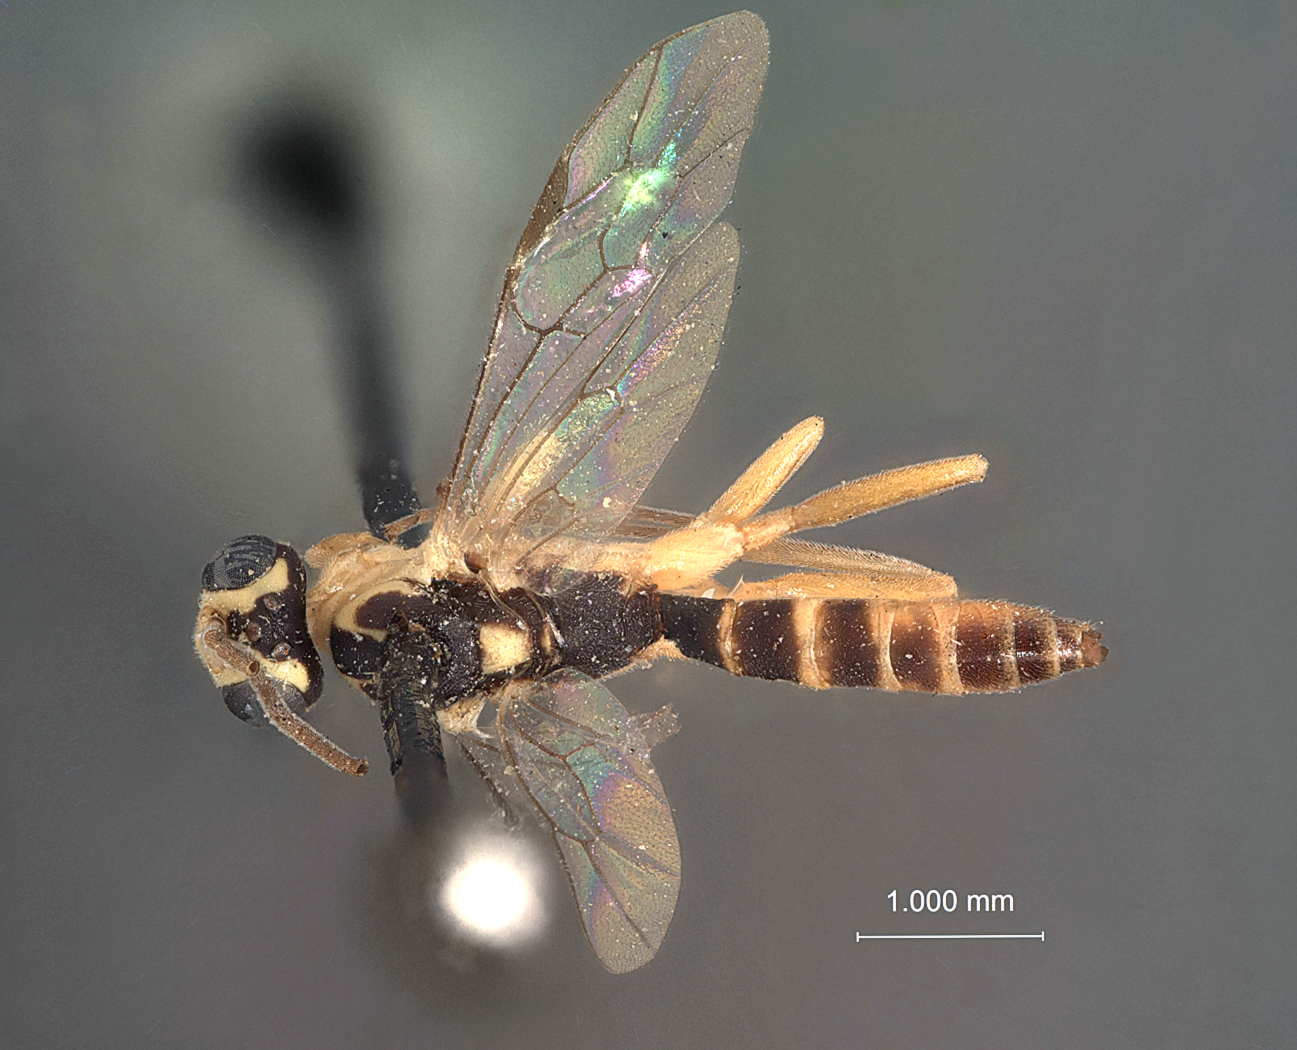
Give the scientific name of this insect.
Eursimus acrobasidis
